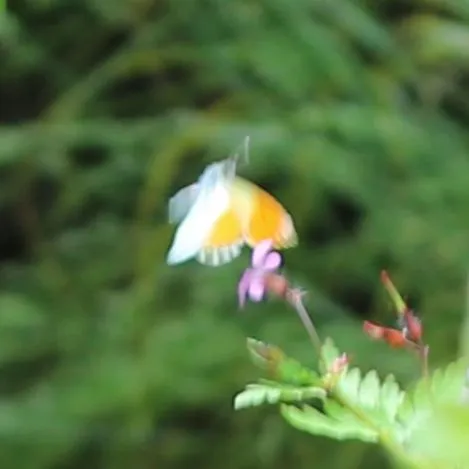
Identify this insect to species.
Anthocharis cardamines
